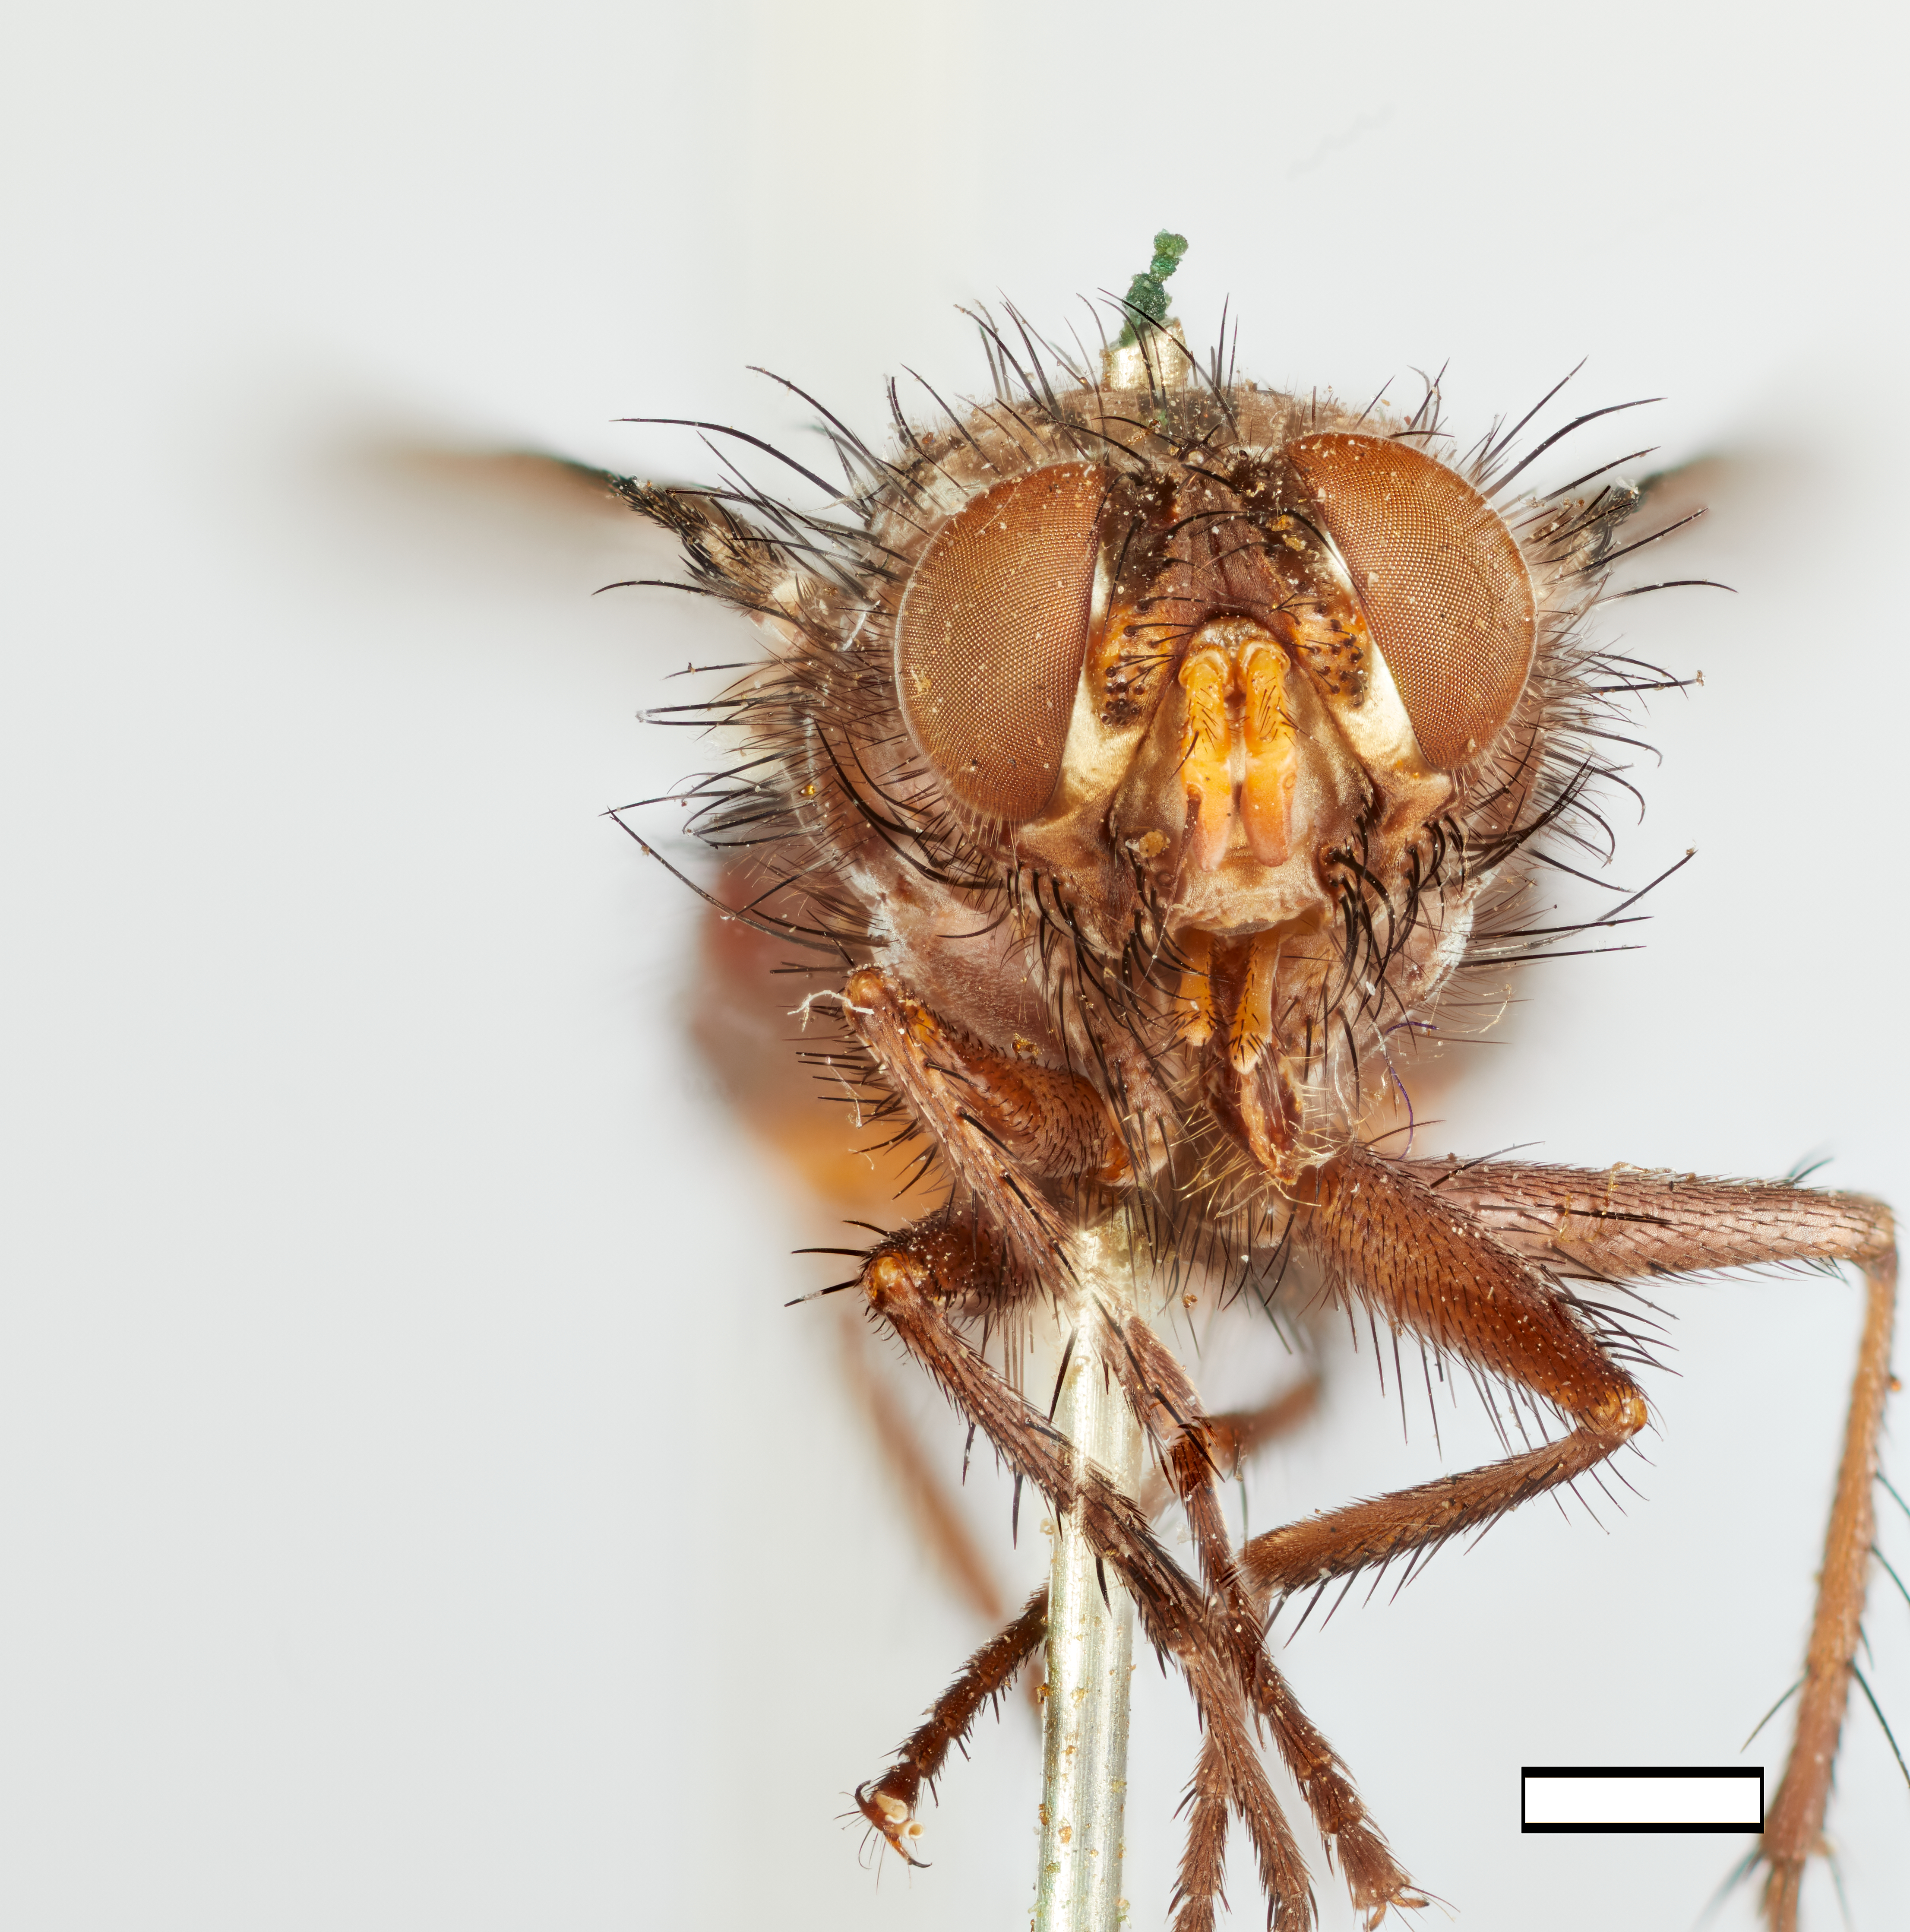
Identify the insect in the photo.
Nemoraea labis
